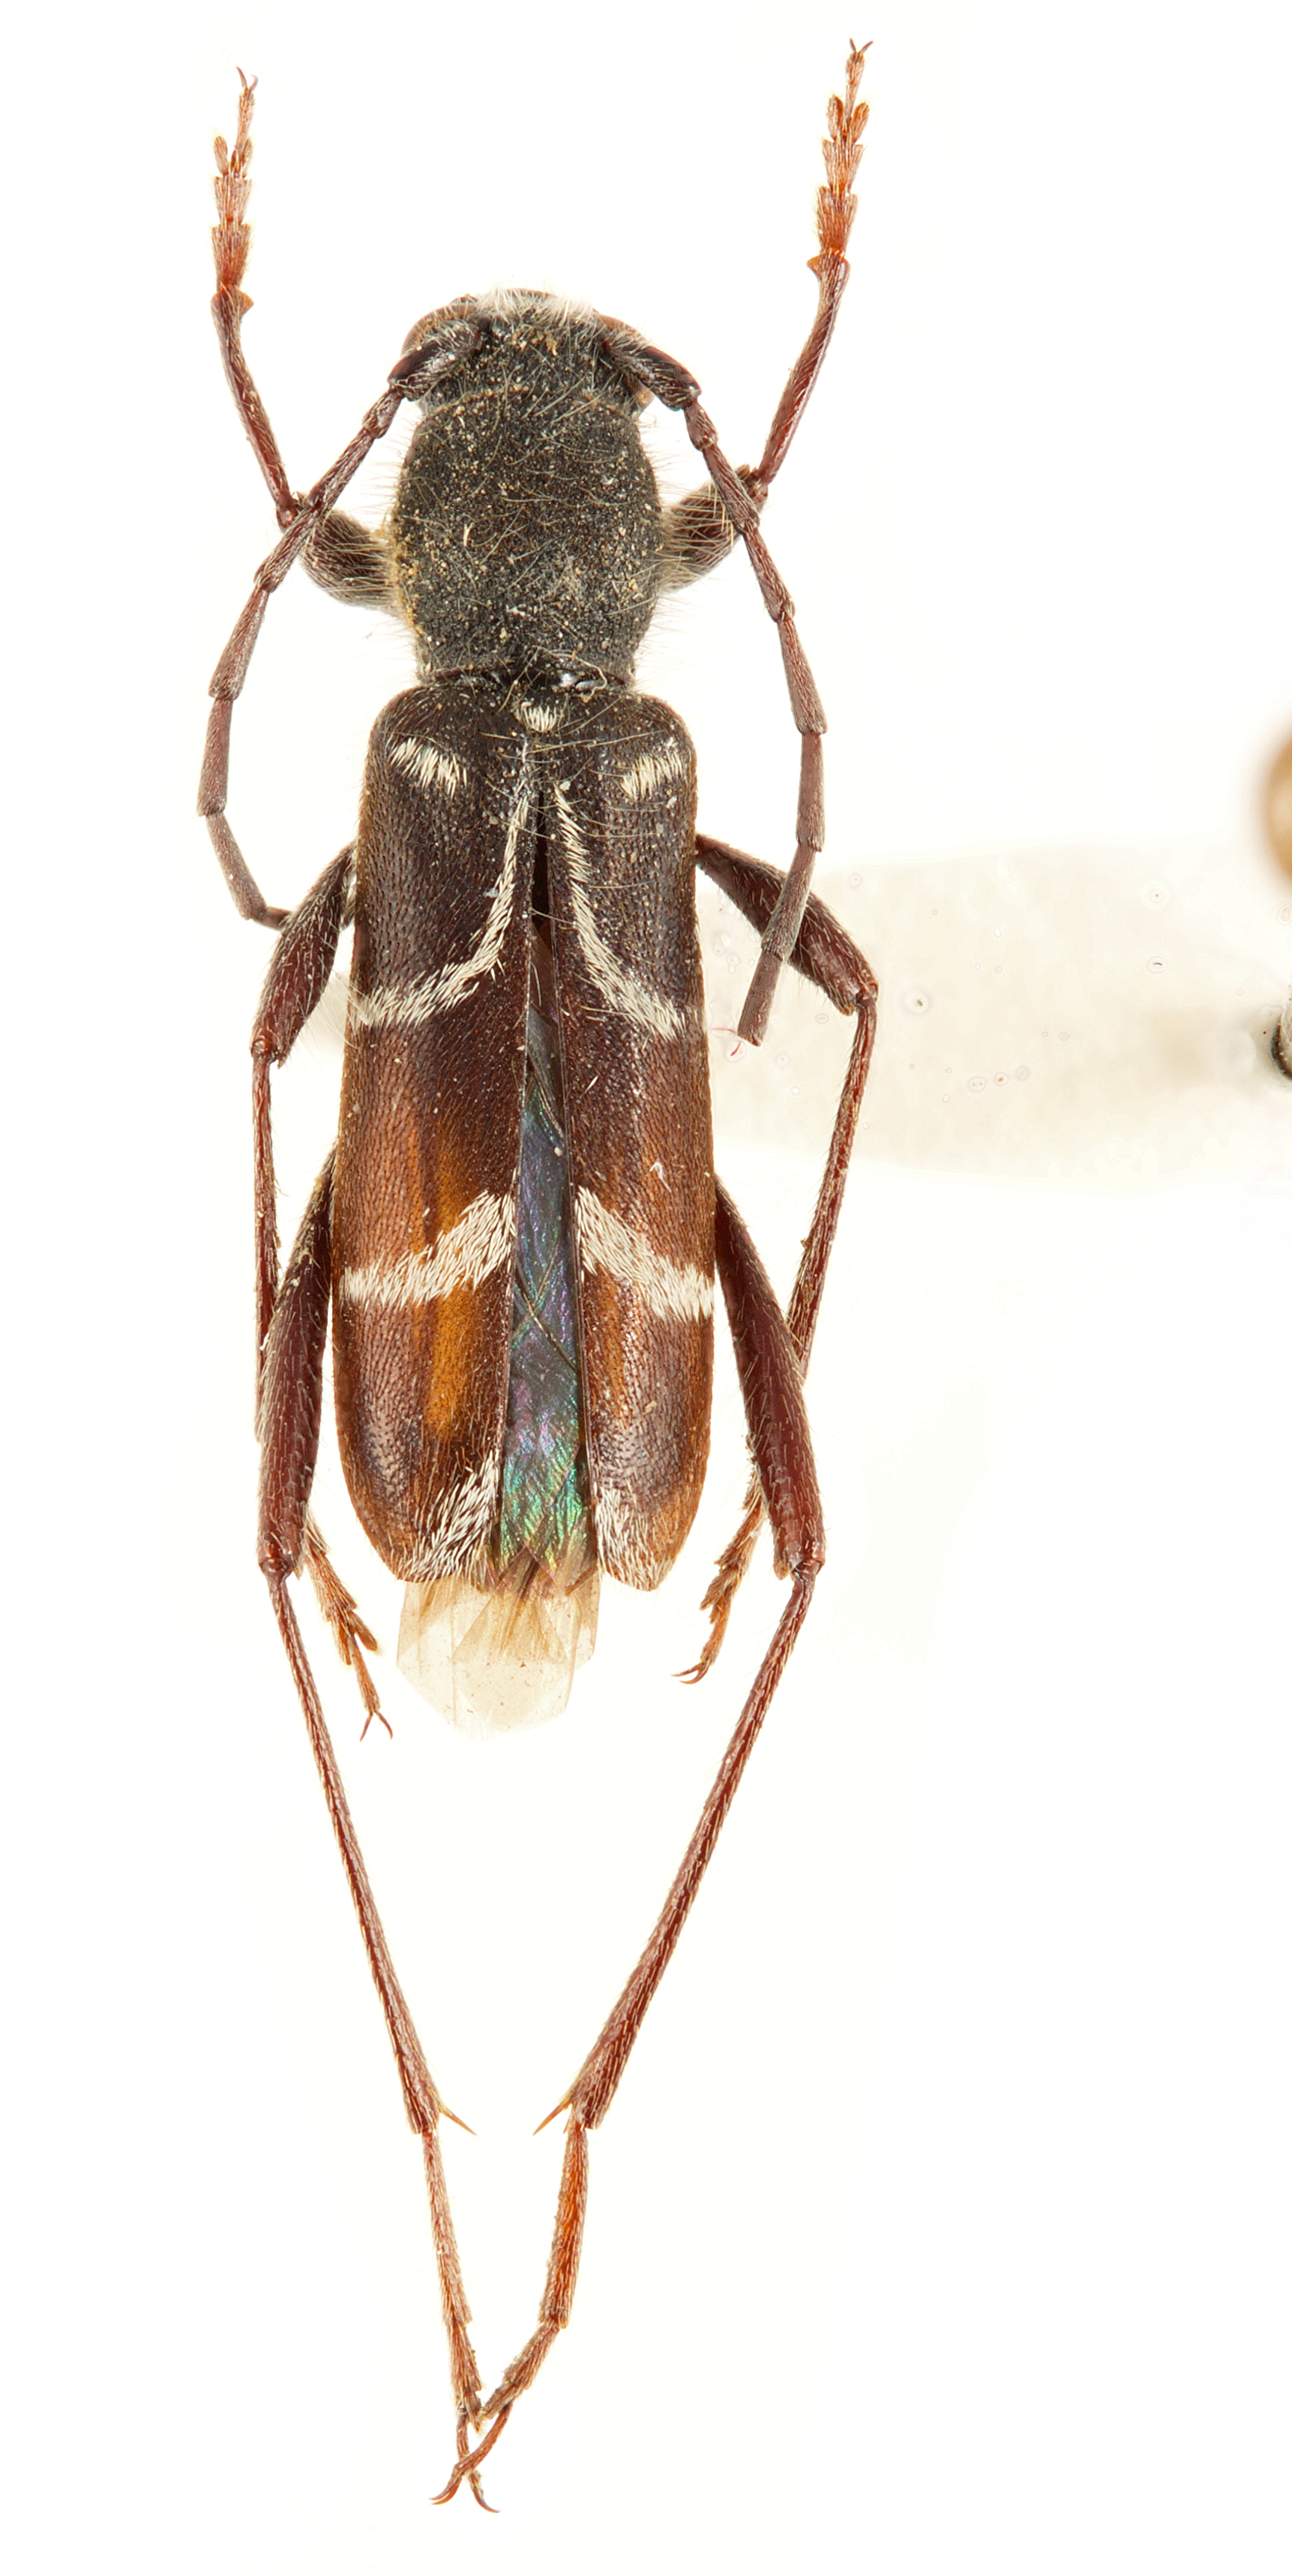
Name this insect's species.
Kazuoclytus rautoides
